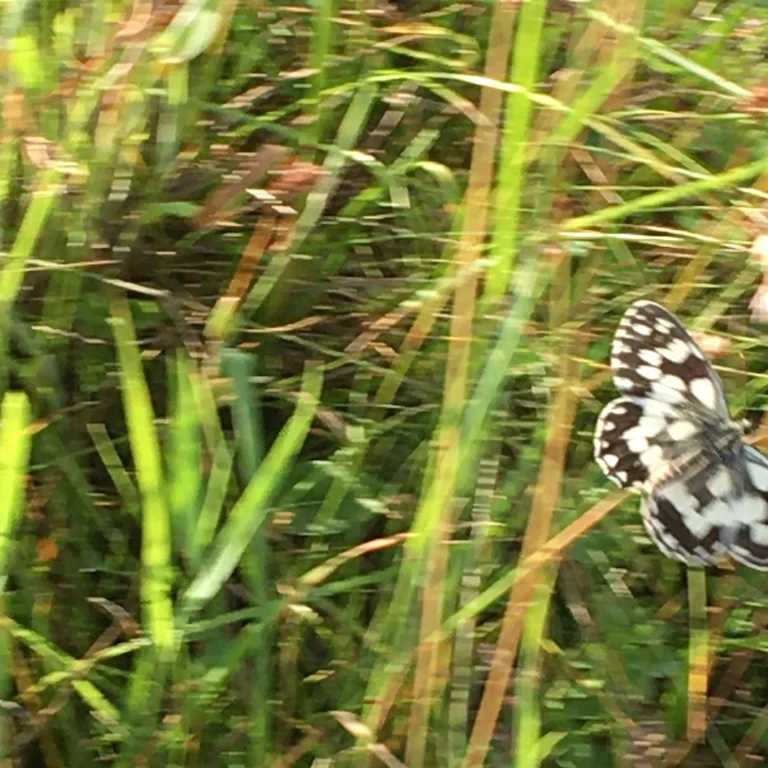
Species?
Melanargia galathea
